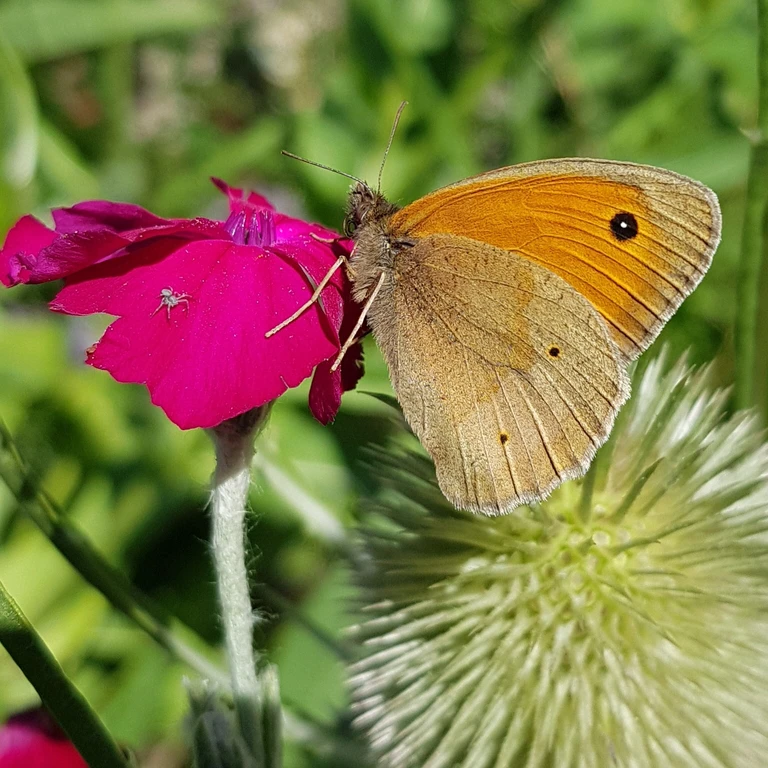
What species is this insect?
Maniola jurtina
